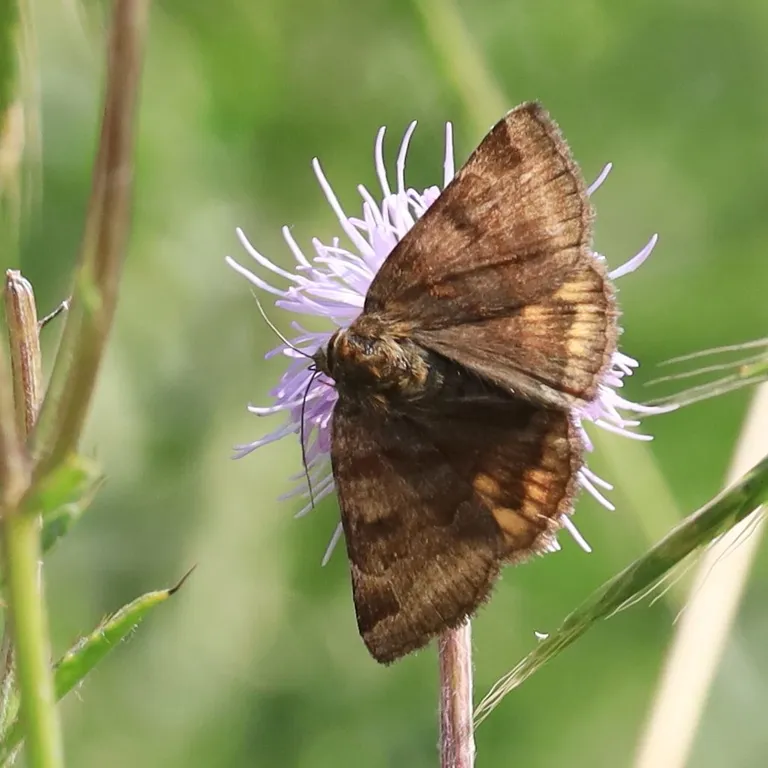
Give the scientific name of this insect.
Euclidia glyphica
